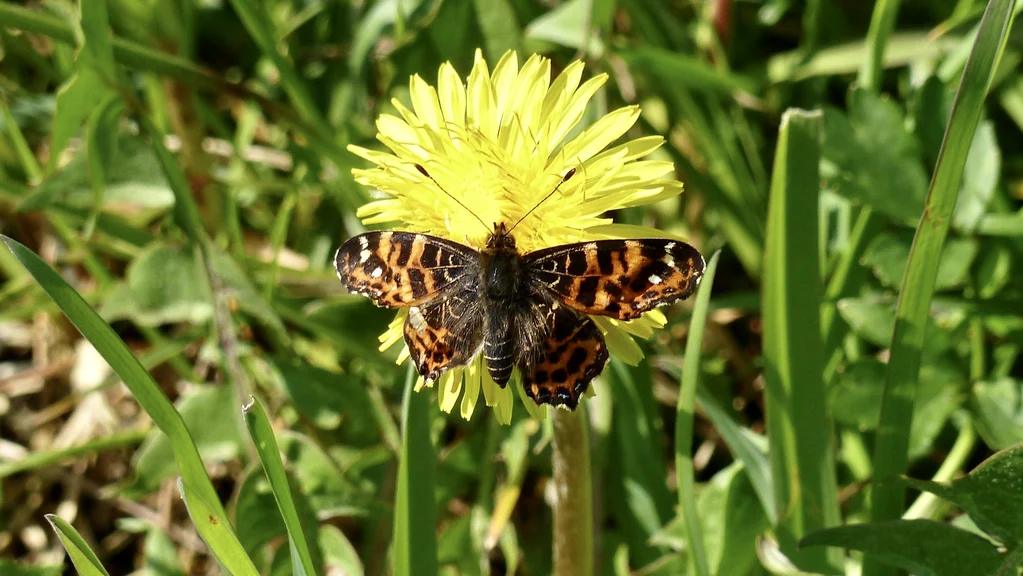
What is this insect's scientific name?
Araschnia levana
